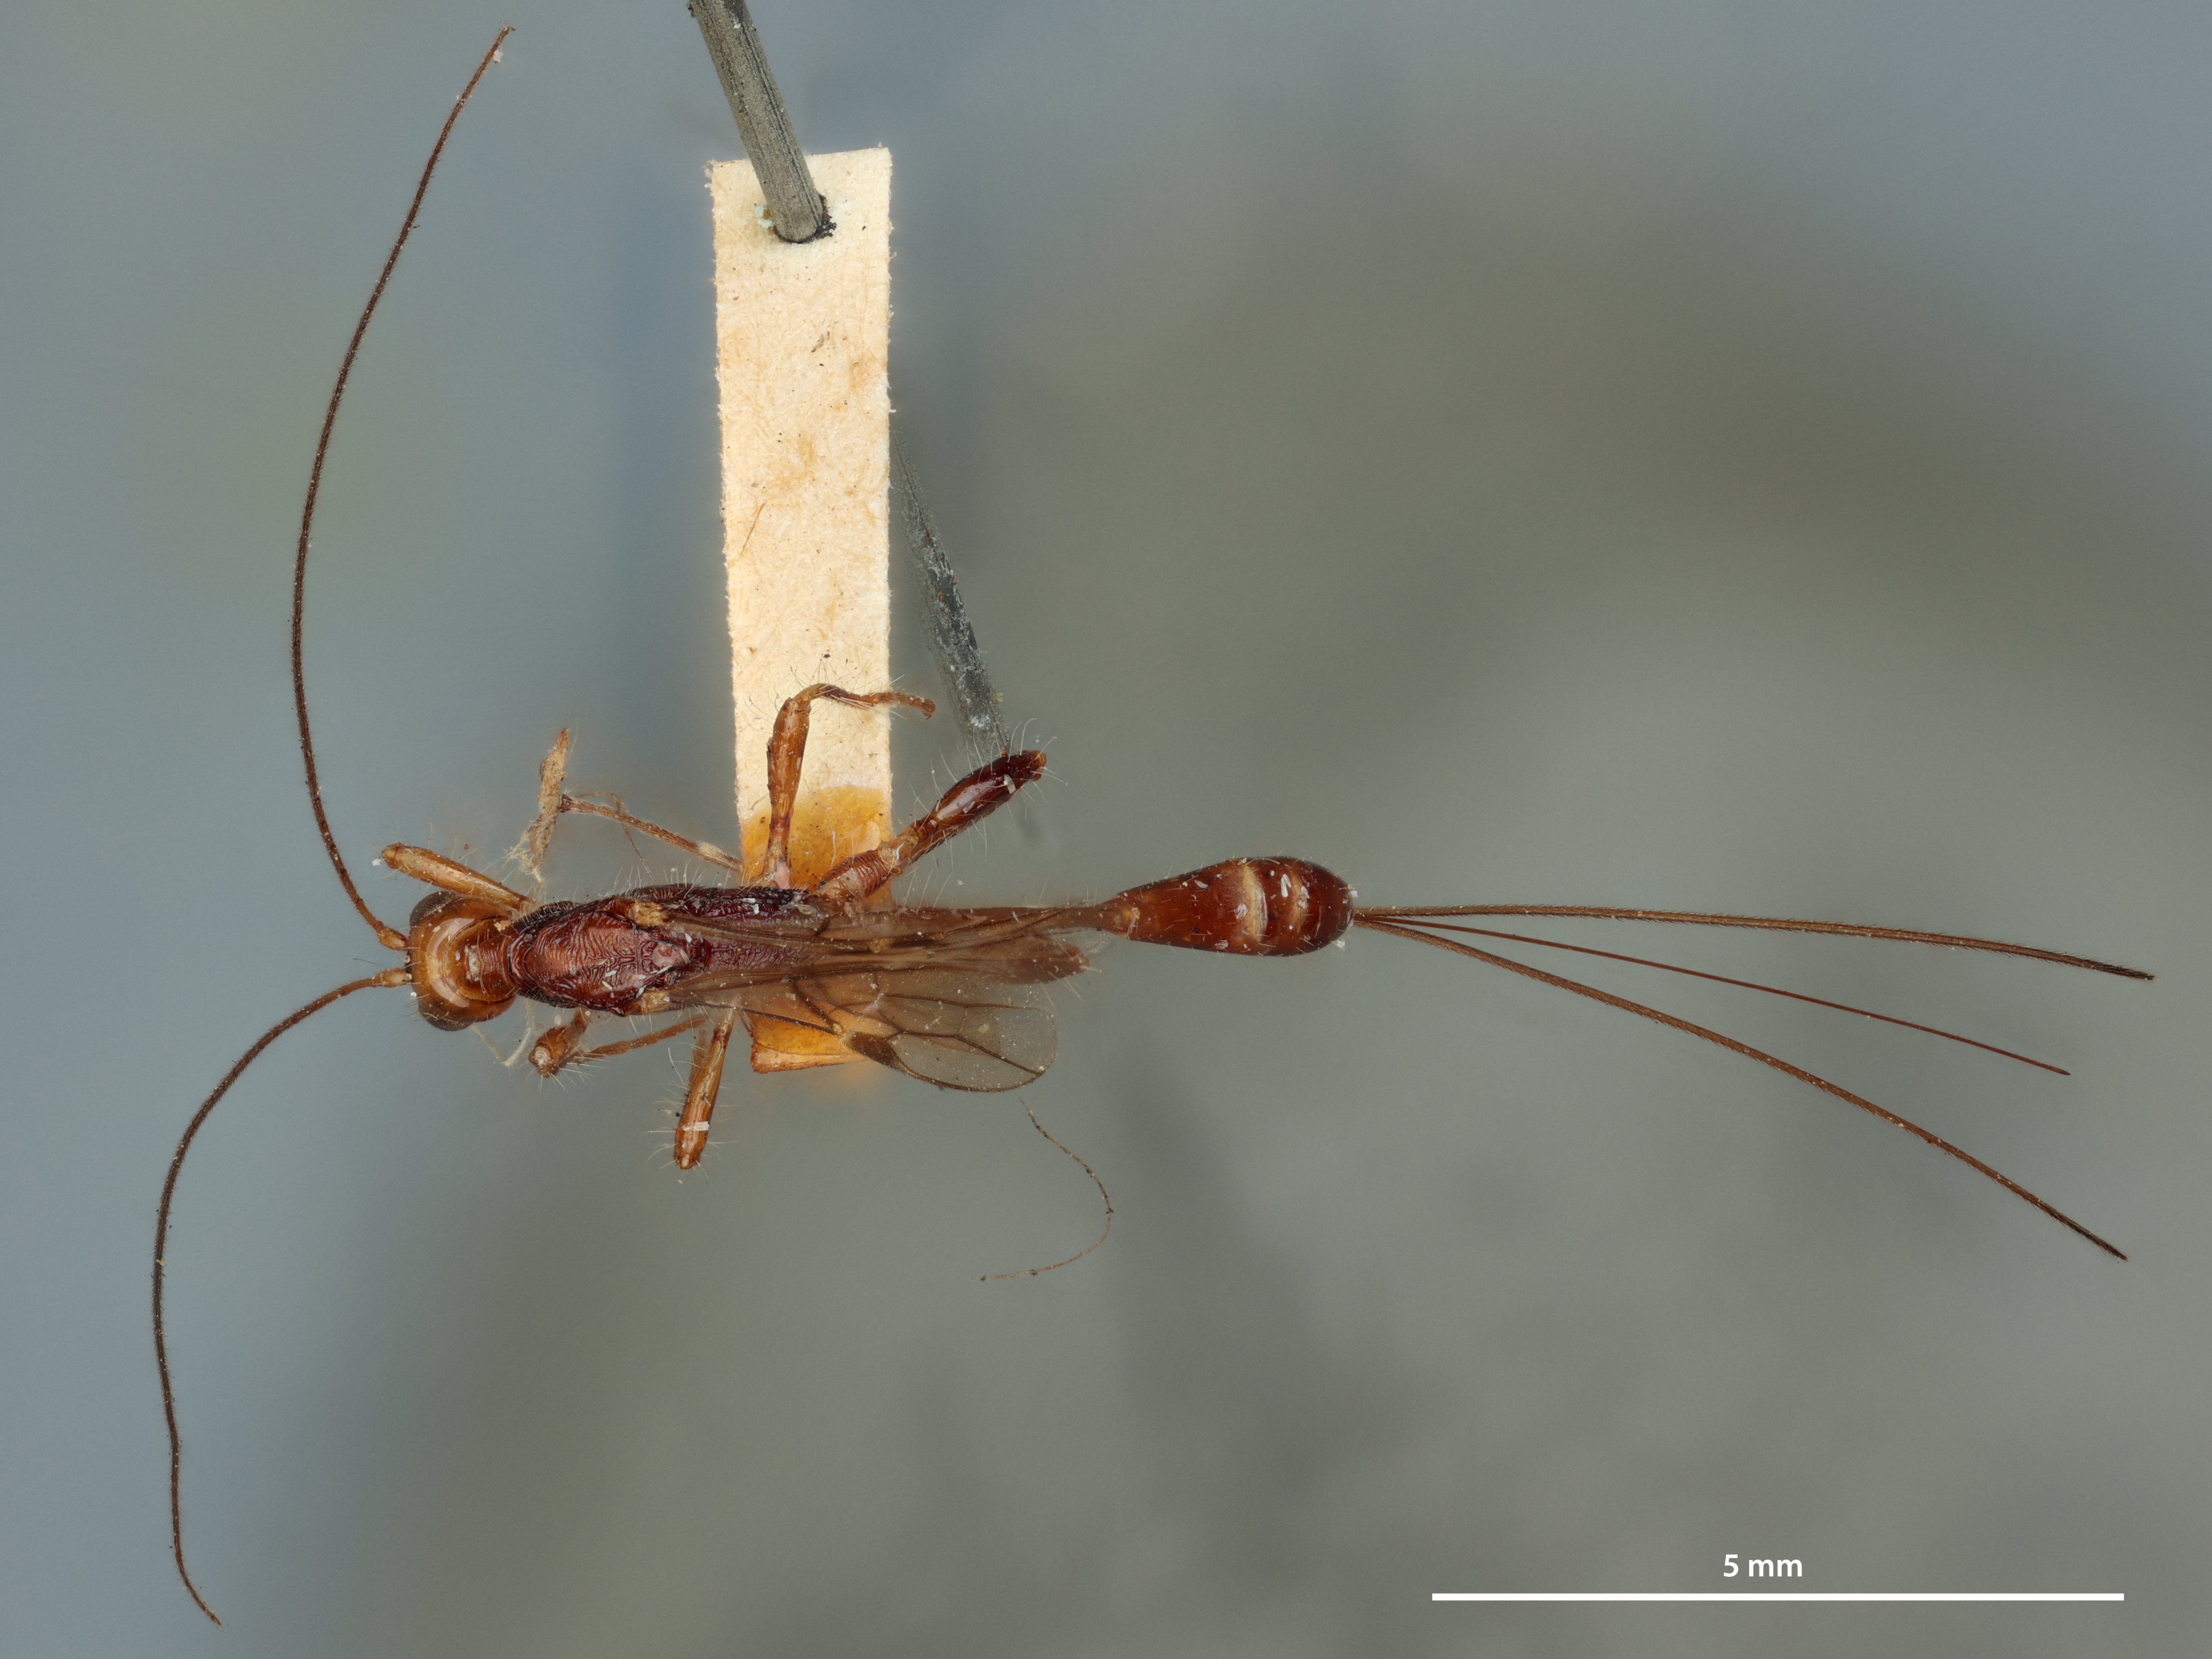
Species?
Spathius vahalis
